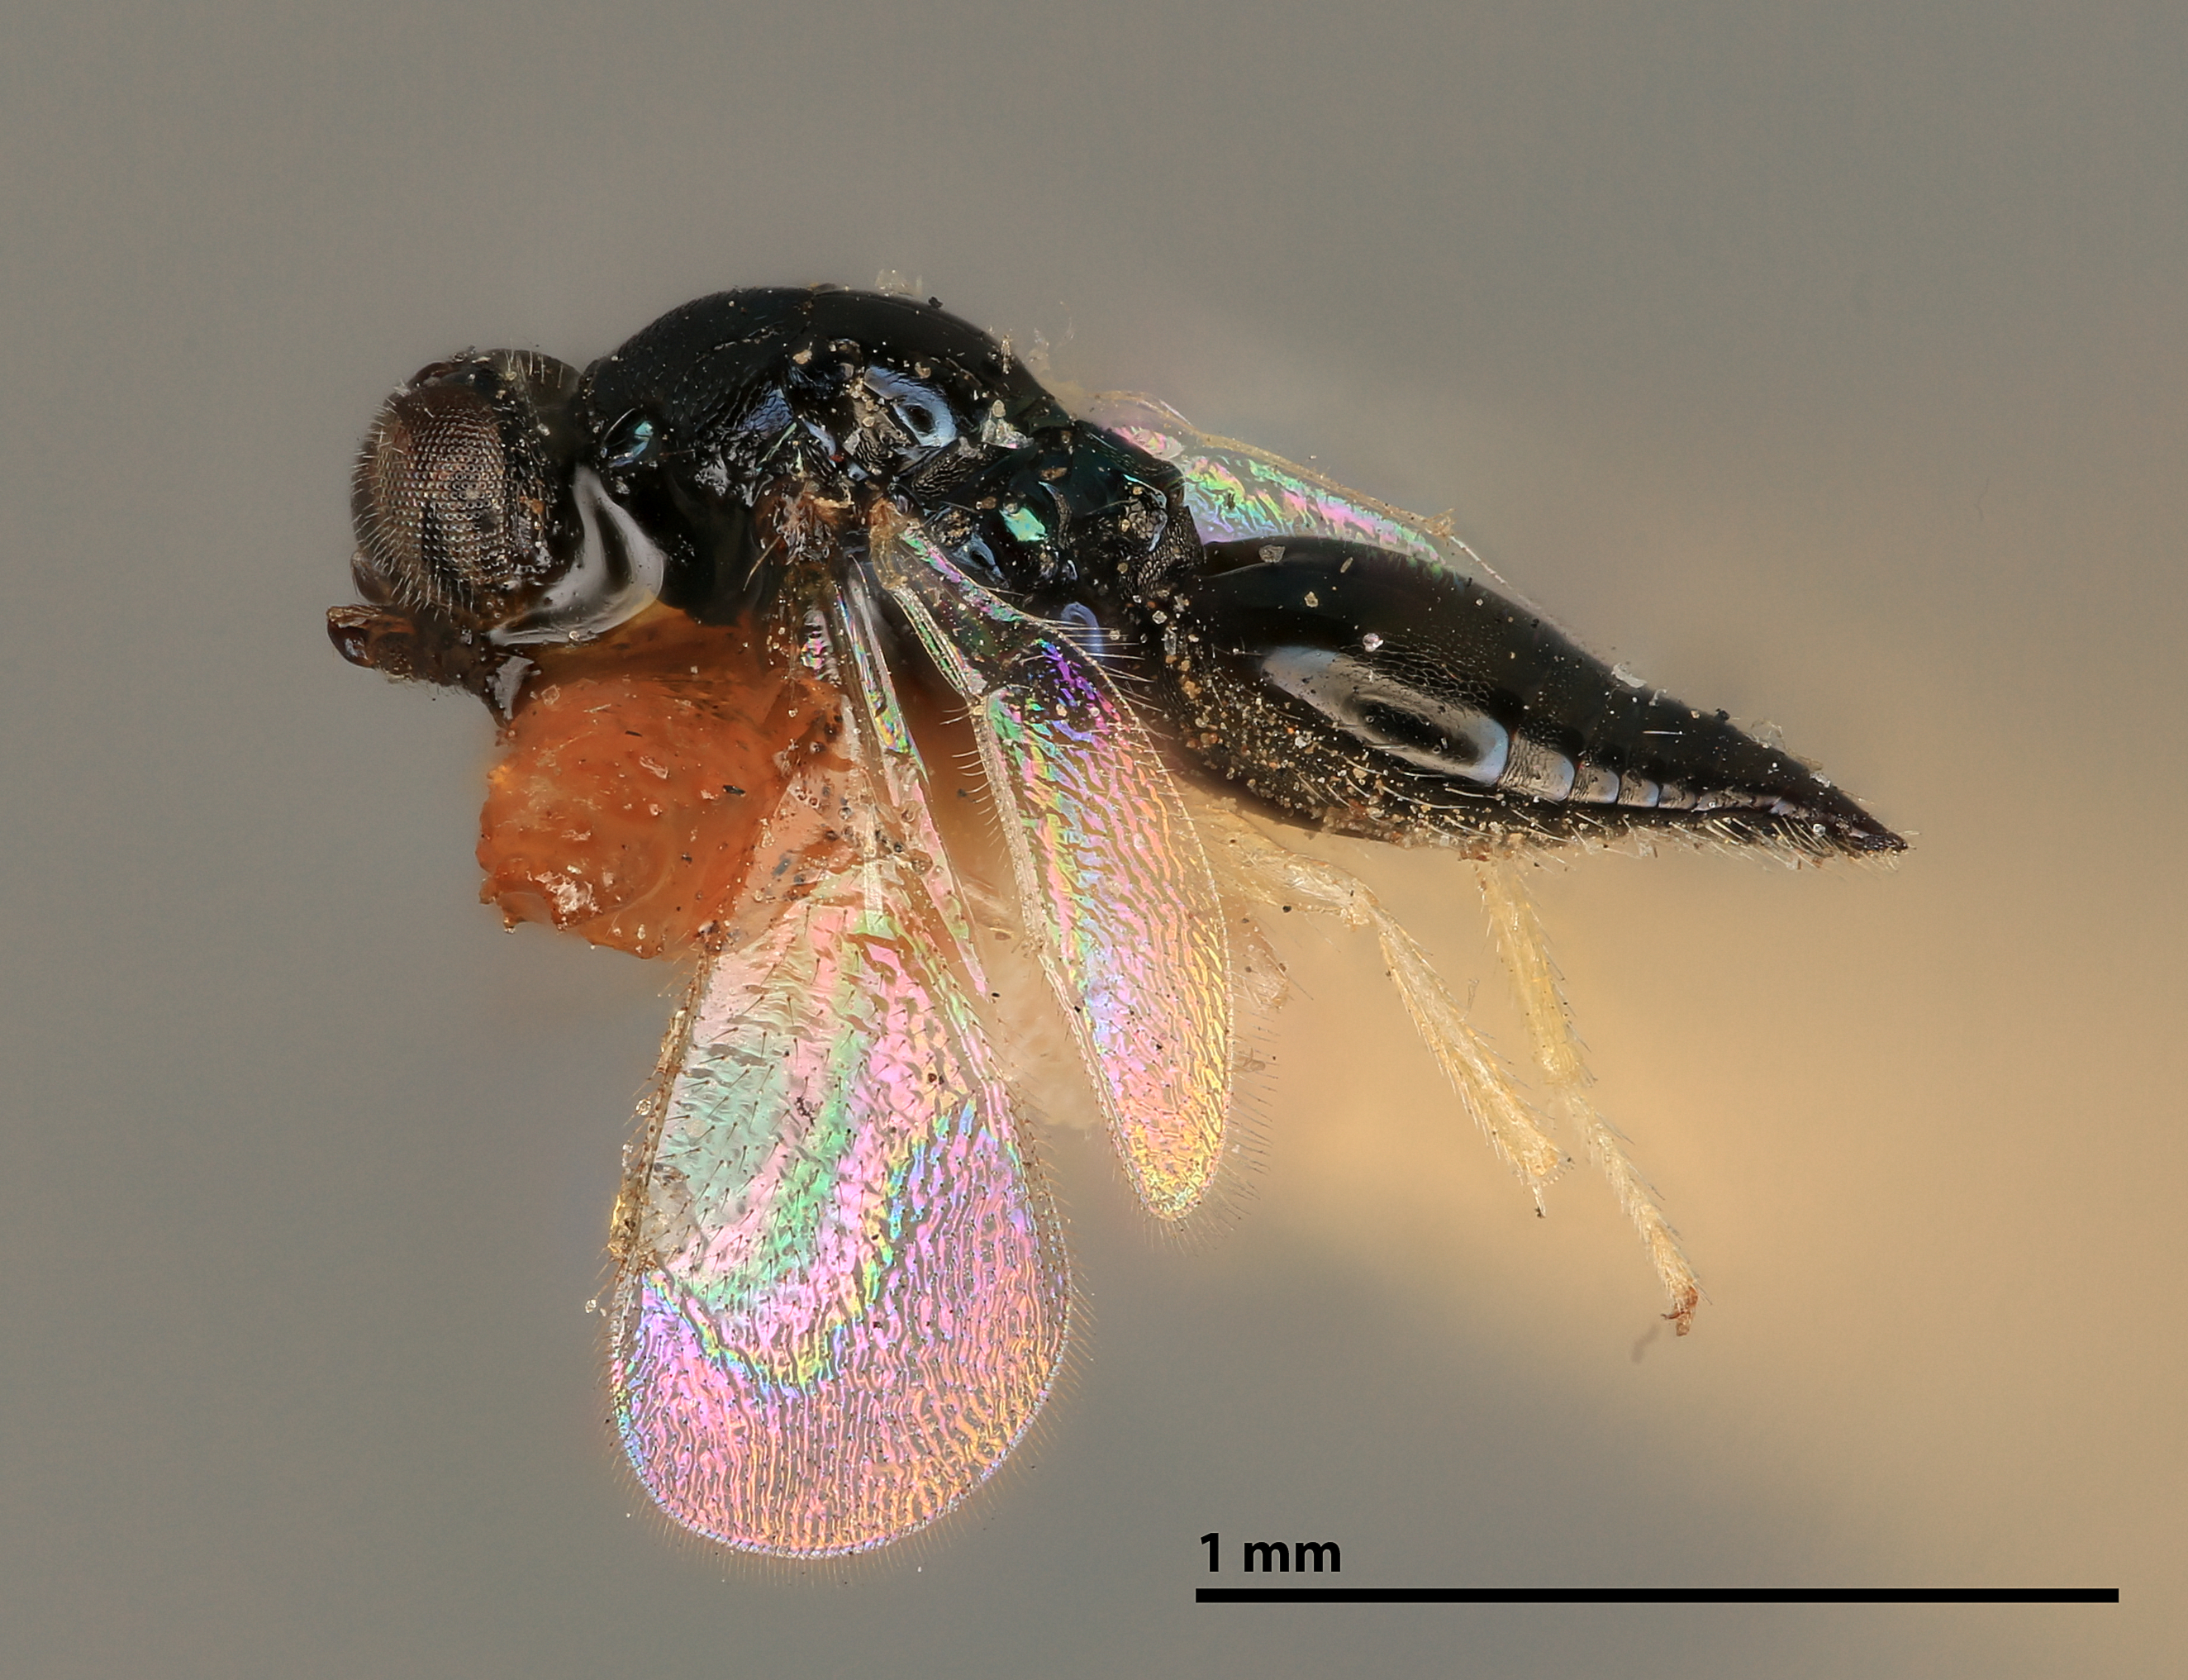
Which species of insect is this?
Pseudomphale atroscapus
